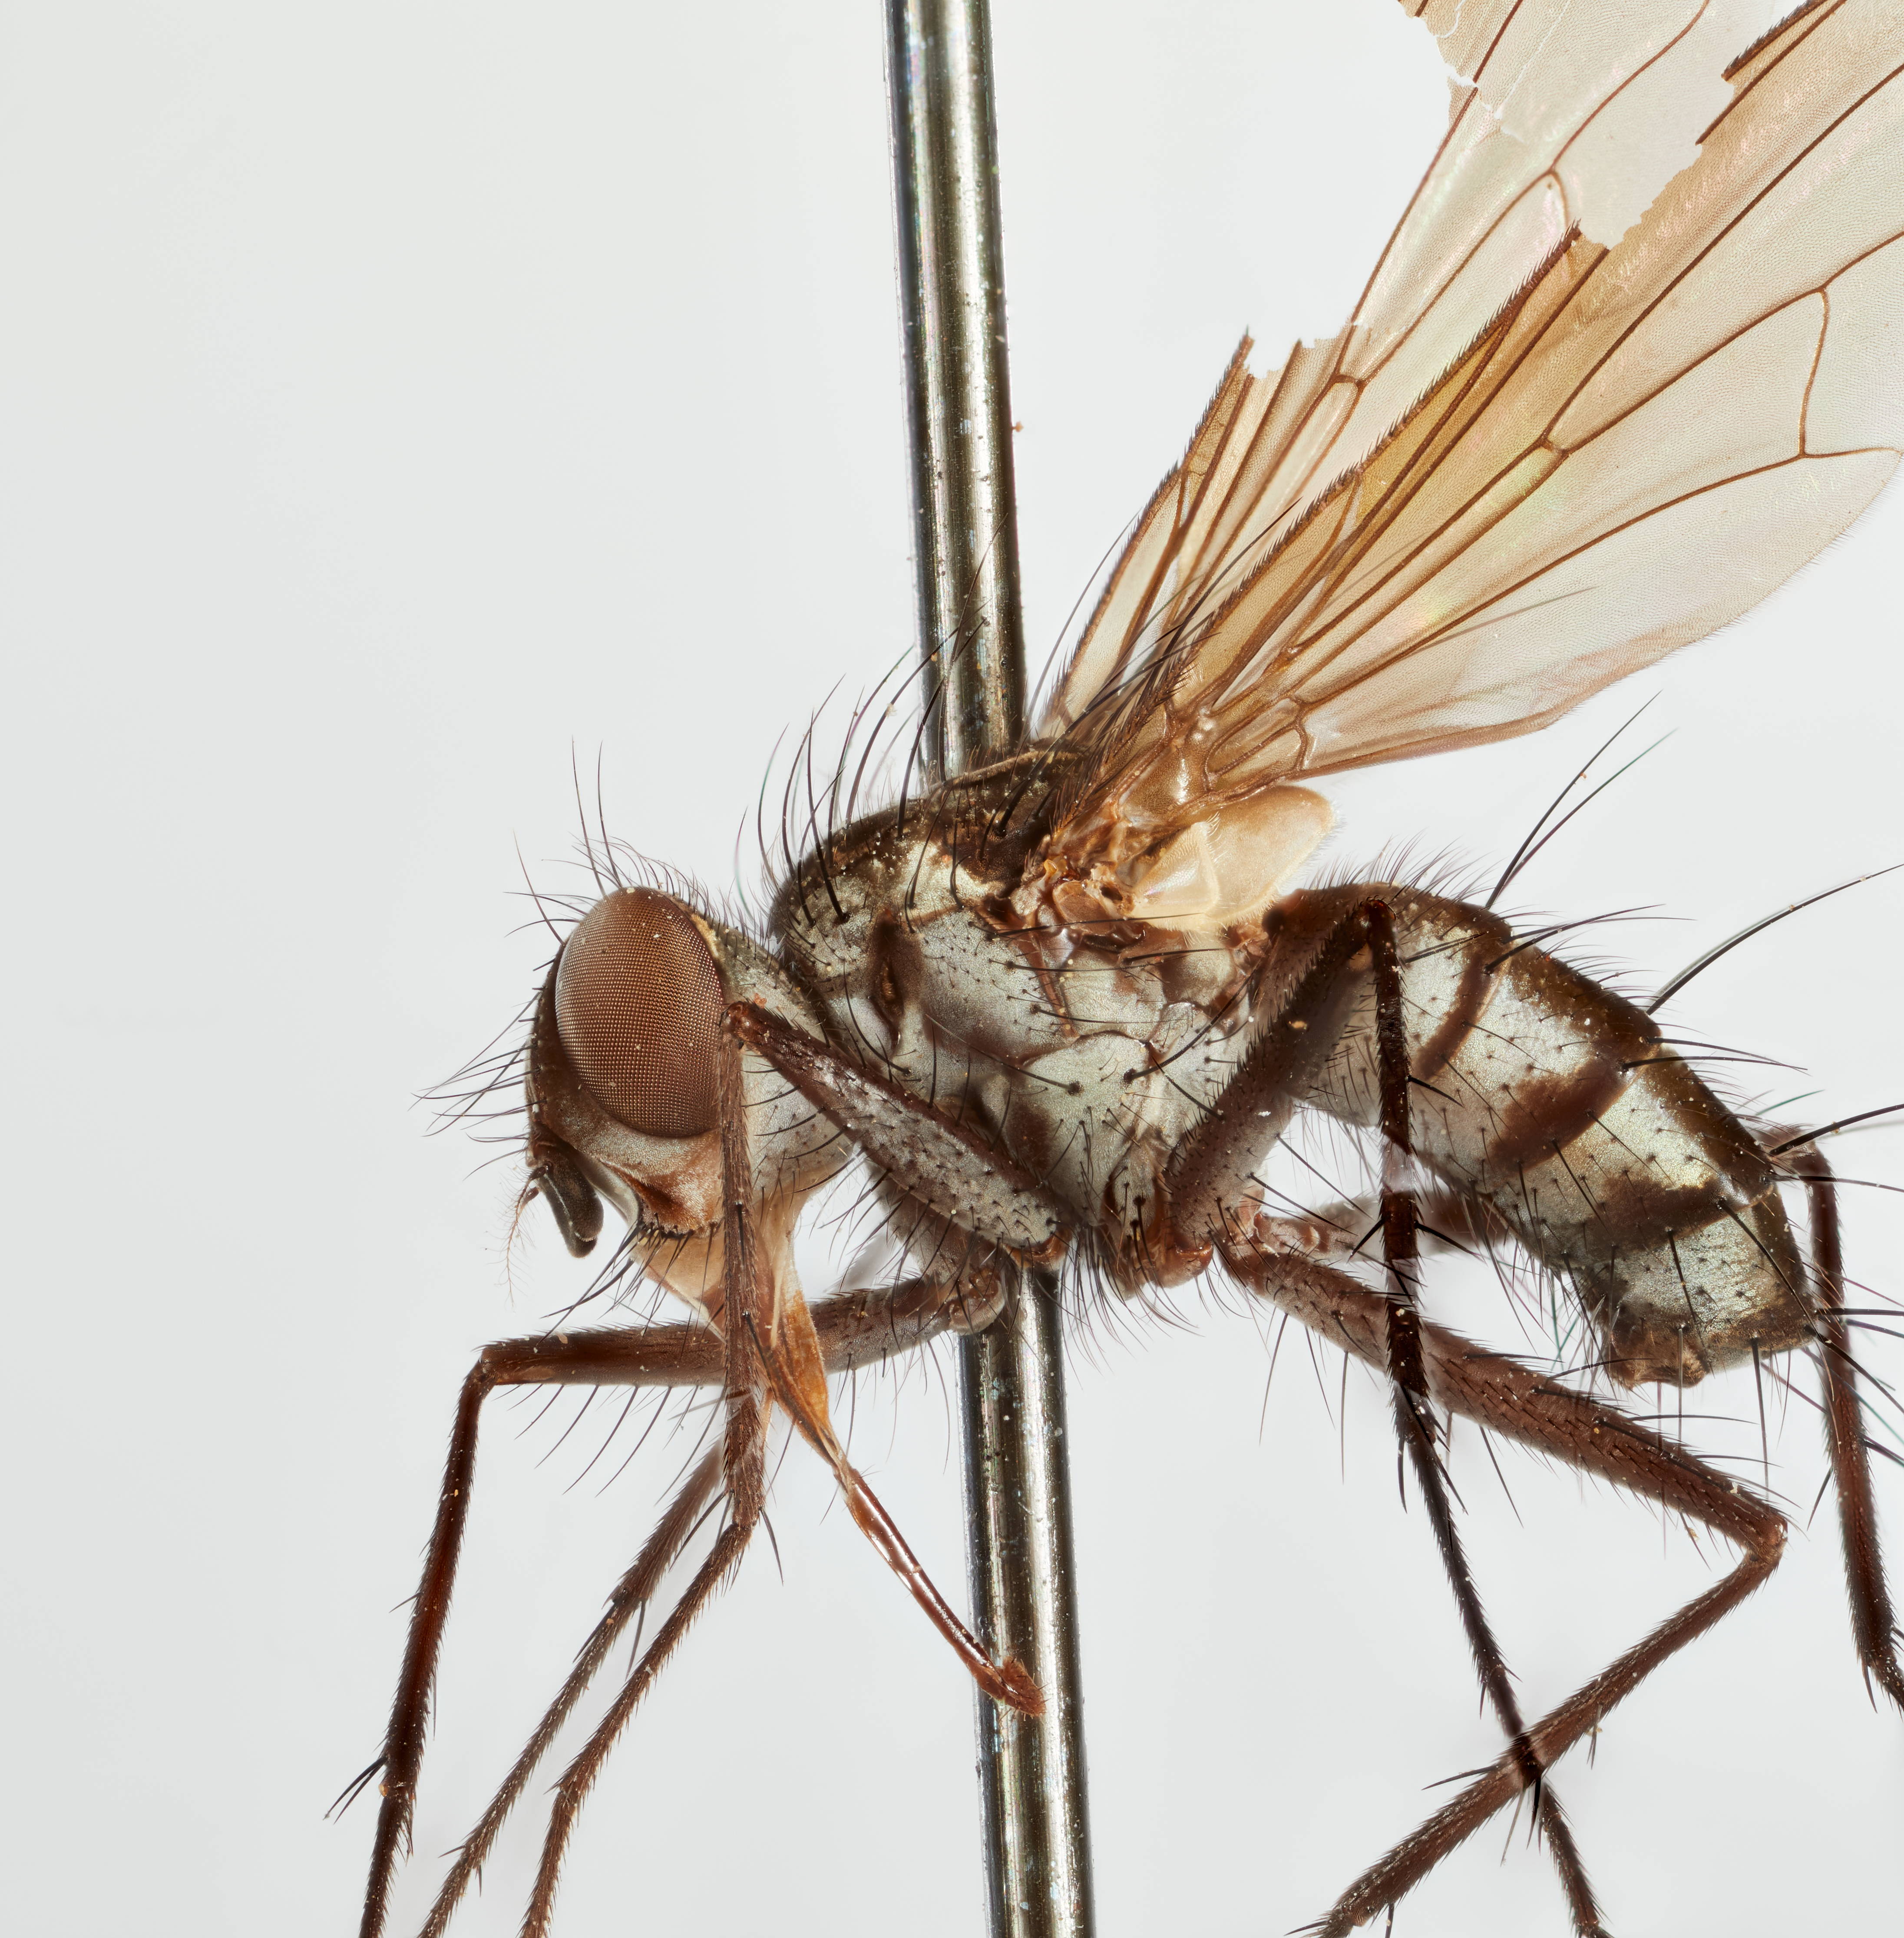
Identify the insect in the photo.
Leptodexia gracilis
